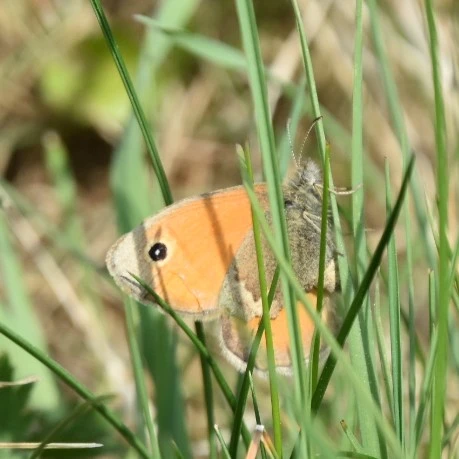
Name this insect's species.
Coenonympha pamphilus
